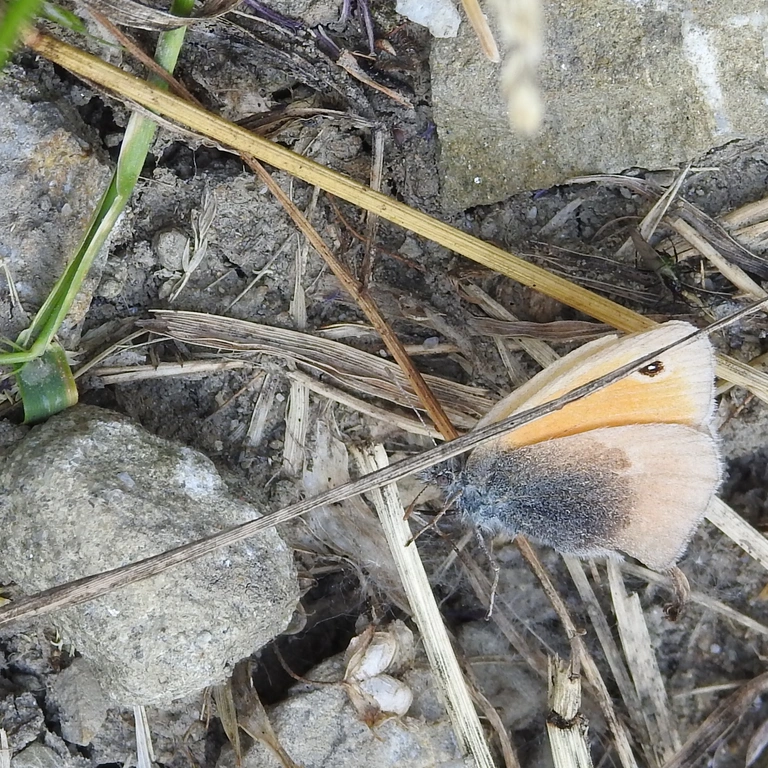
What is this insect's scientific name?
Coenonympha pamphilus
